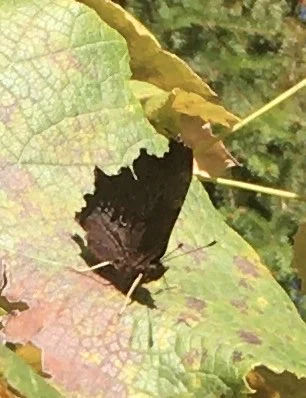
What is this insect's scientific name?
Polygonia c-album
